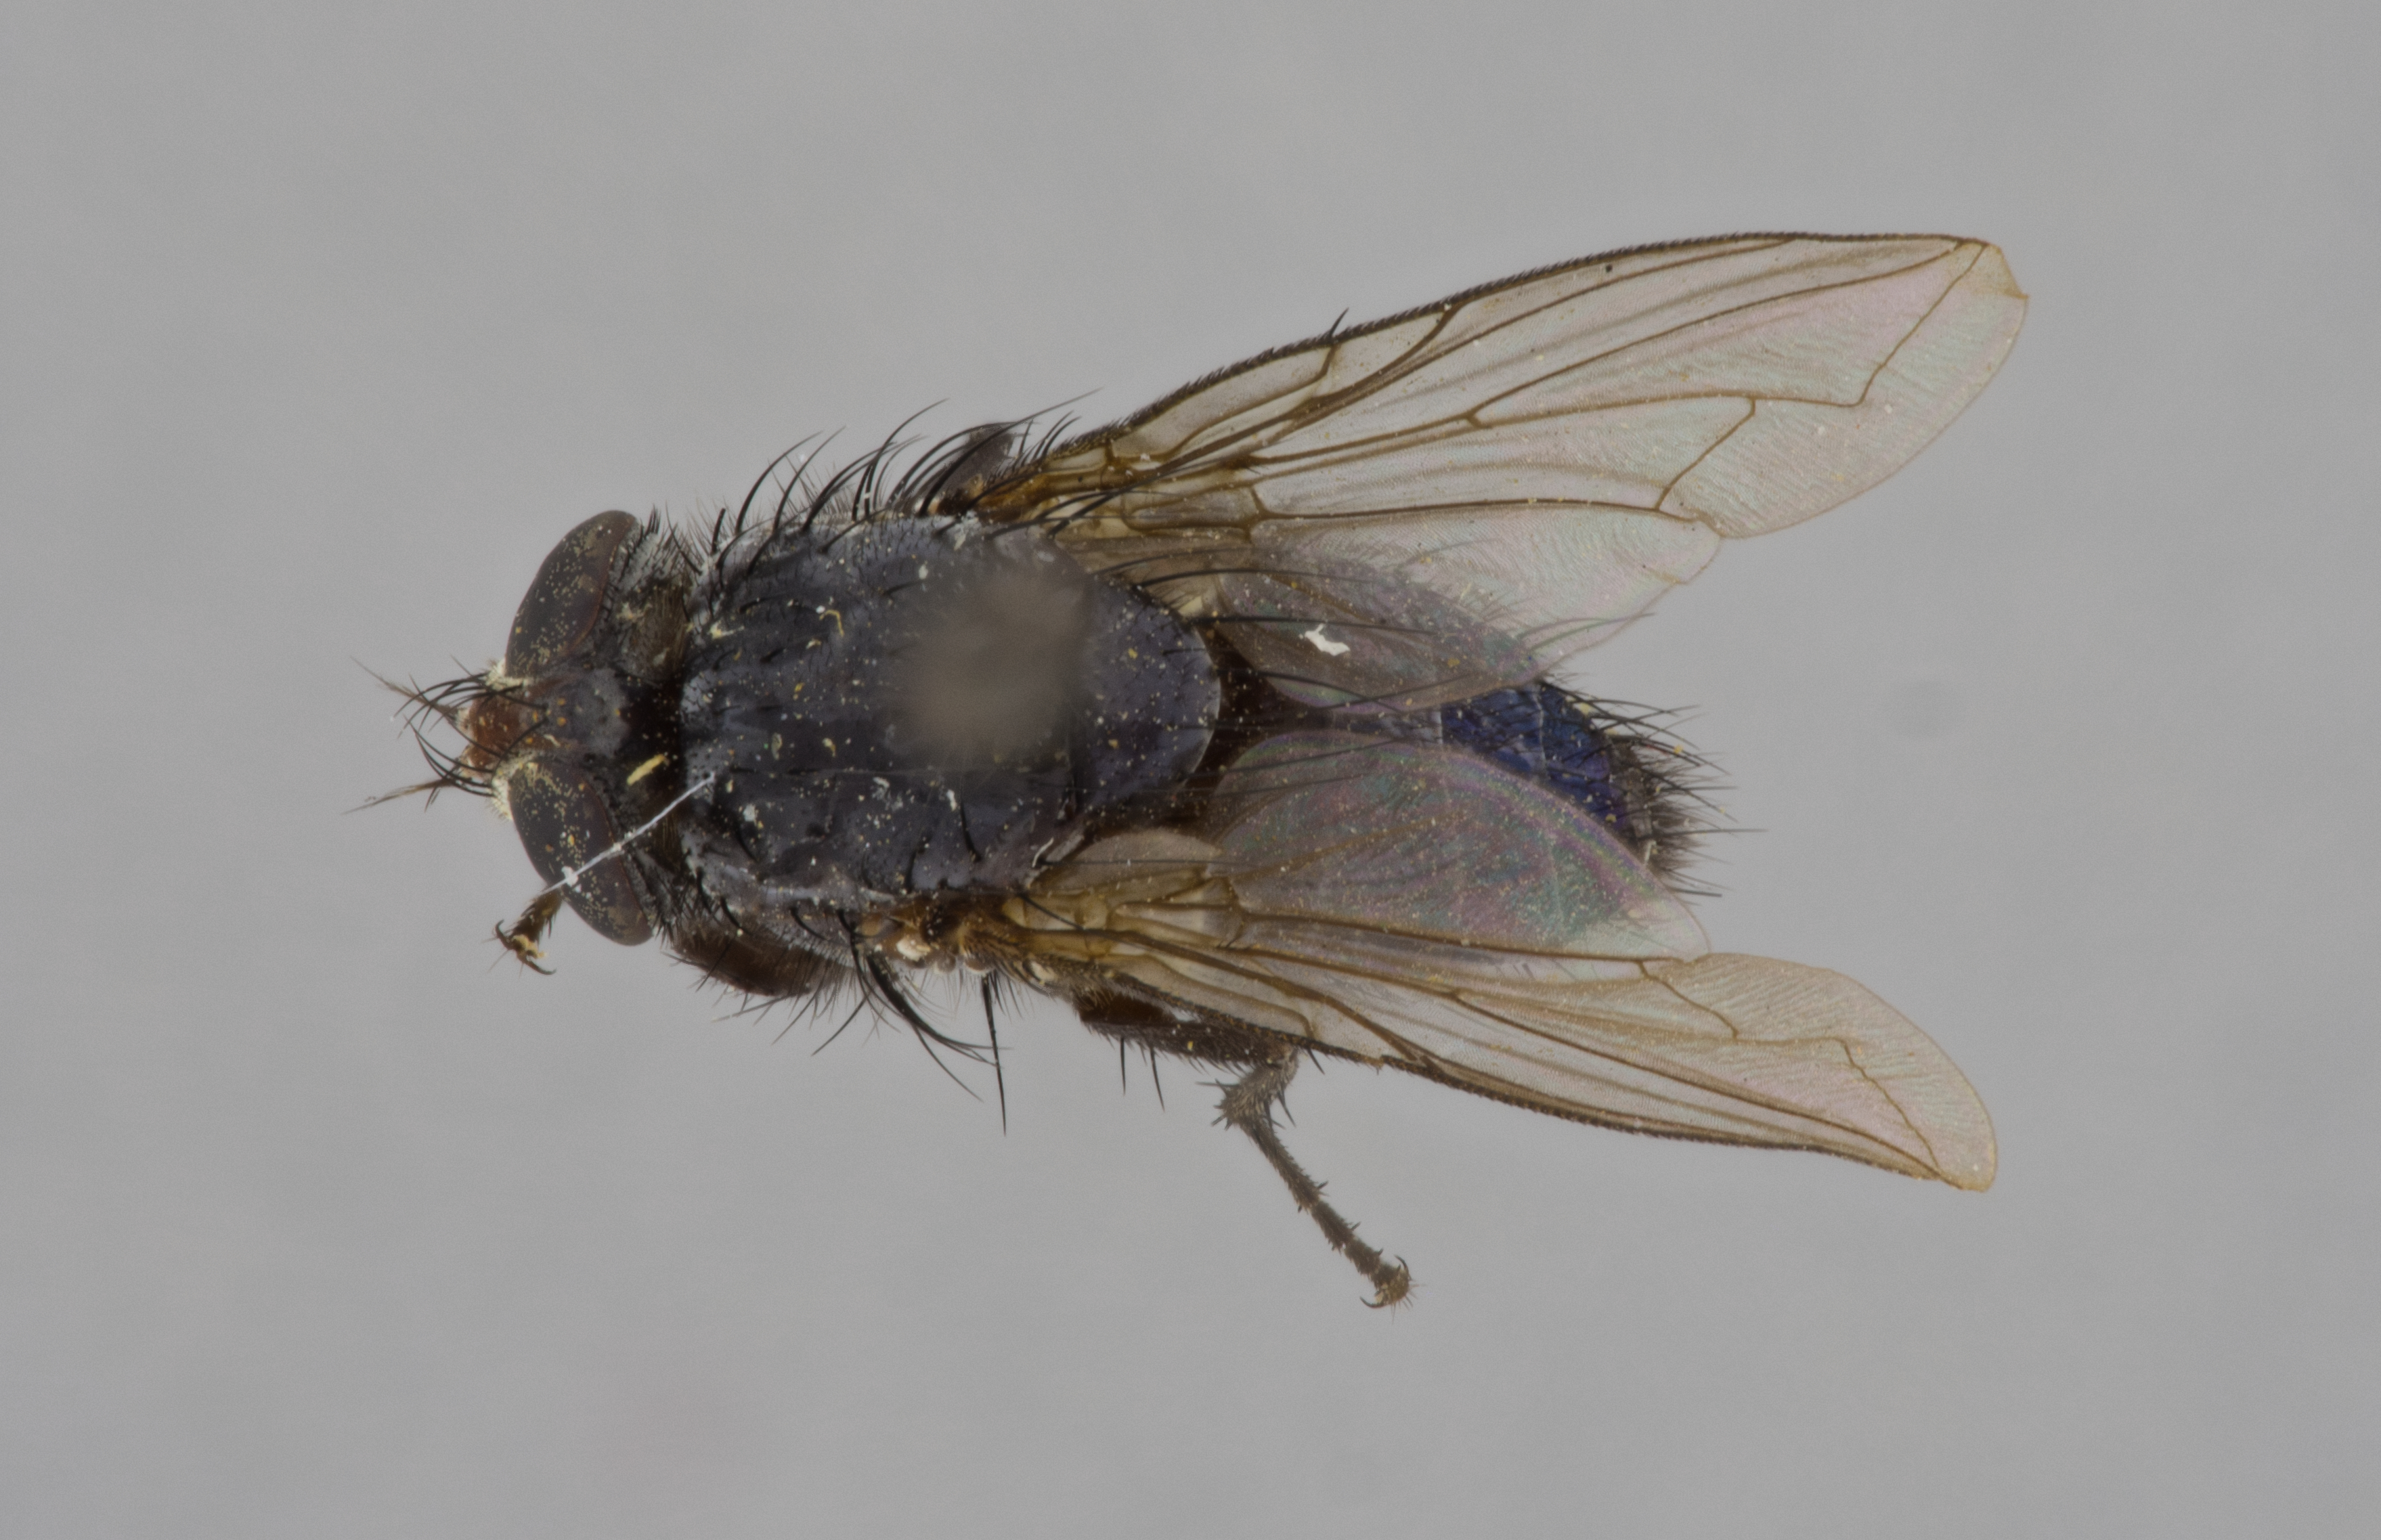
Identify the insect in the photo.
Eucalliphora arta
